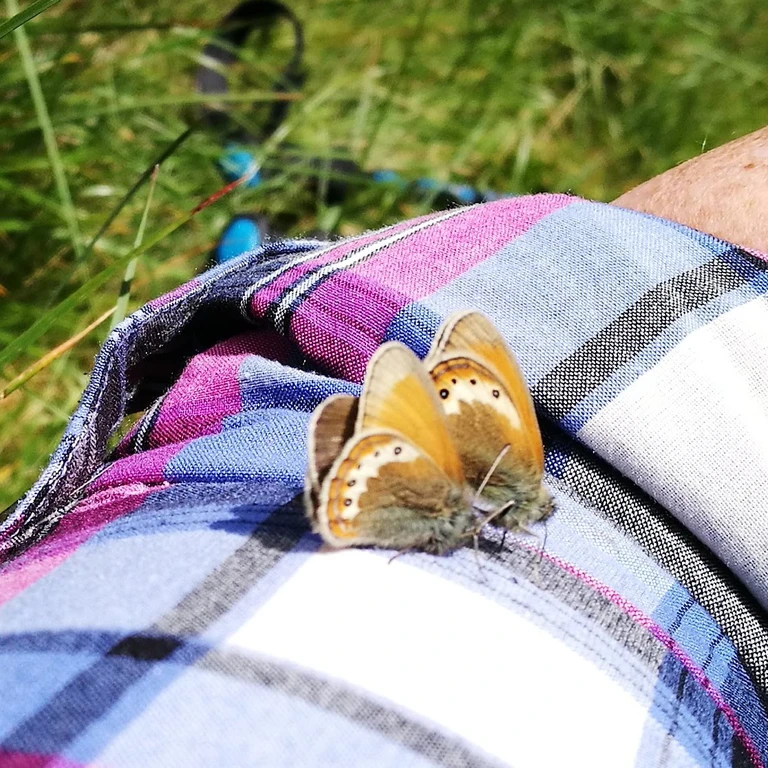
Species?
Coenonympha gardetta
